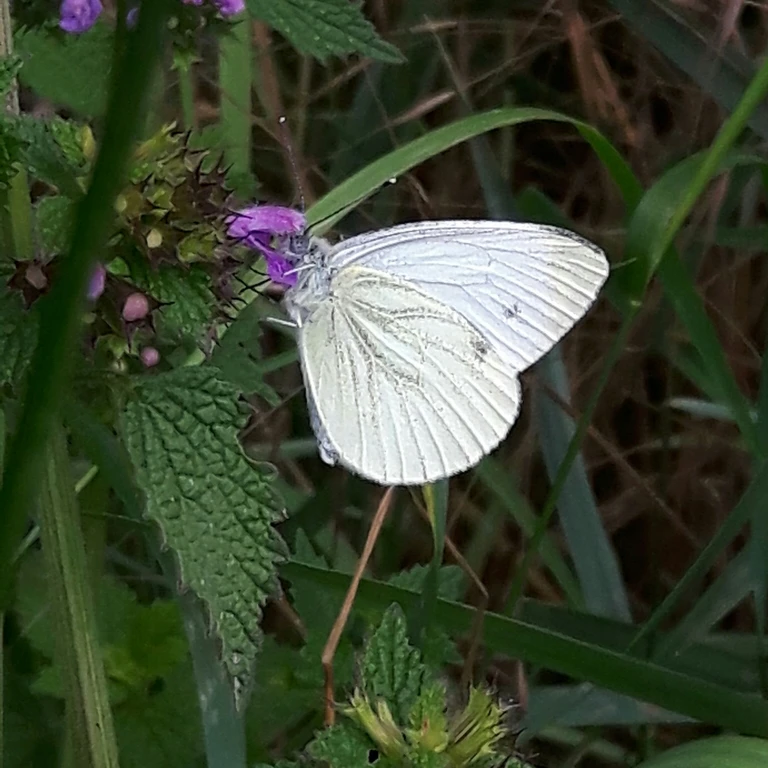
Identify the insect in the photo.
Pieris napi
